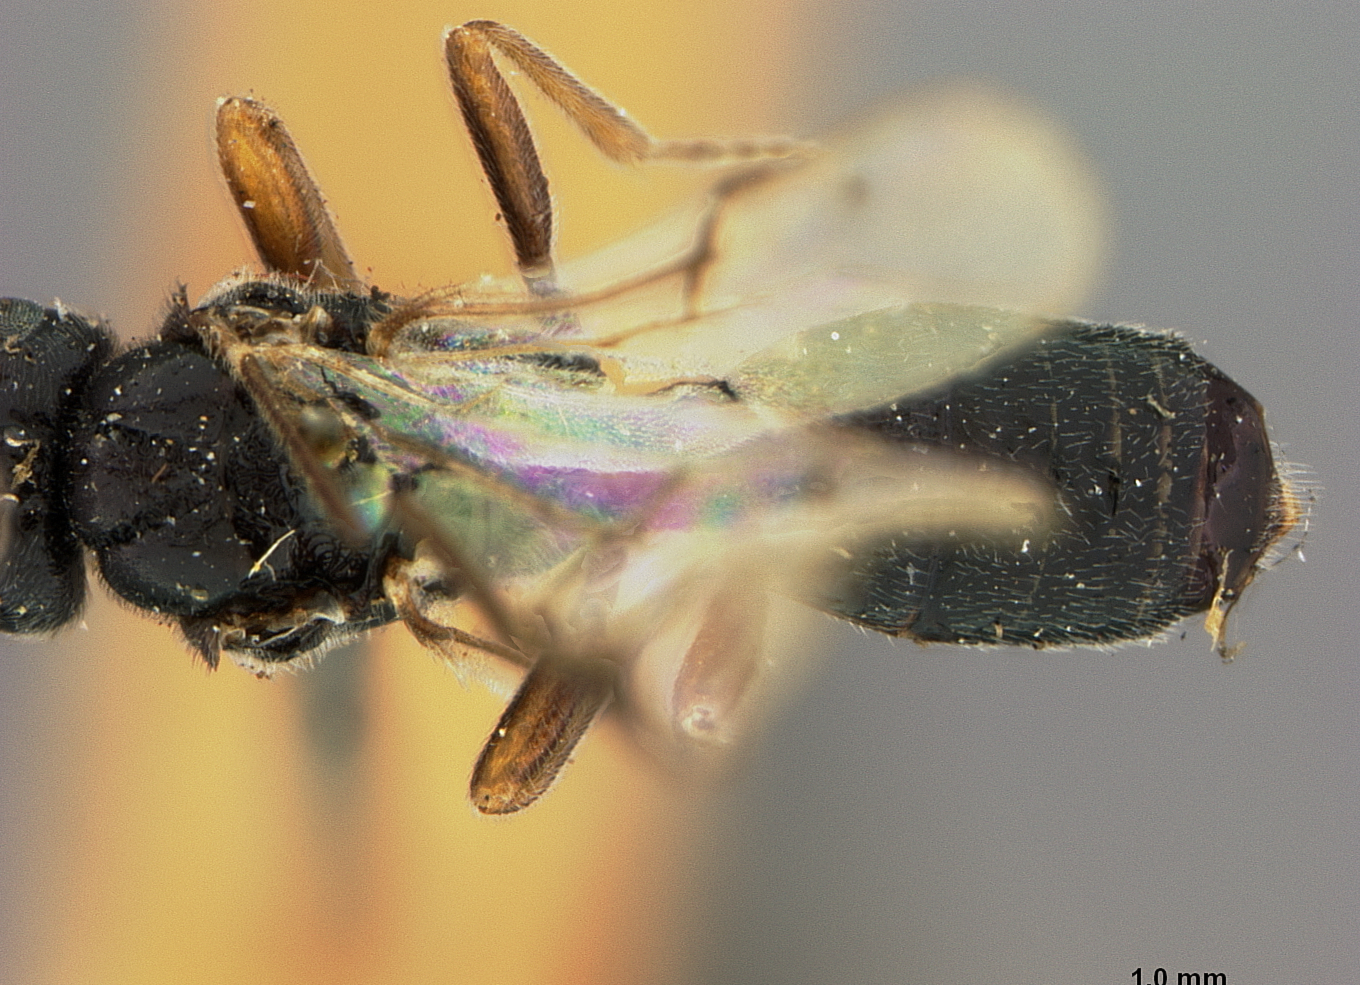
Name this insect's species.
Ichneutes alaskensis
